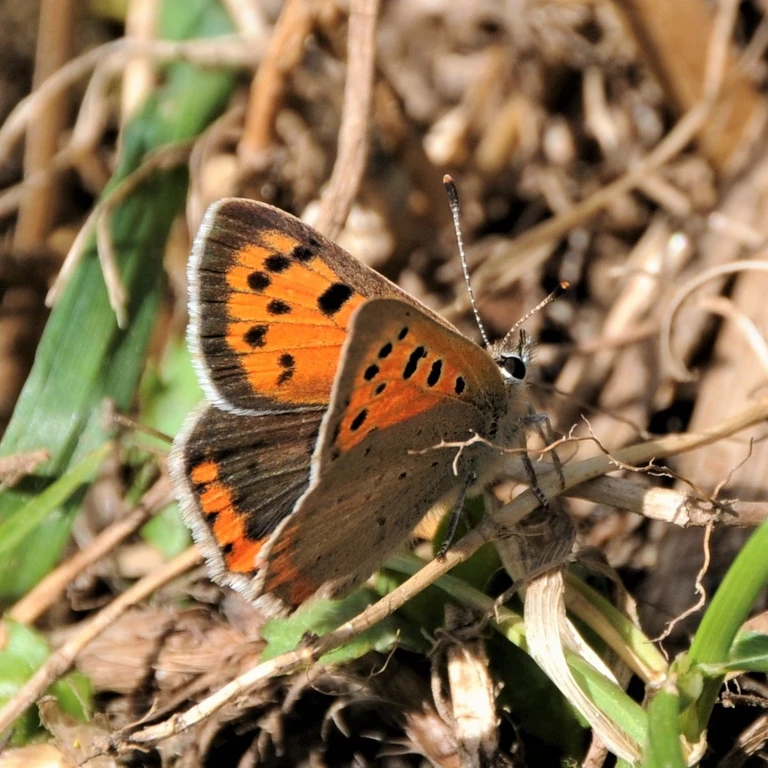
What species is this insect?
Lycaena phlaeas
